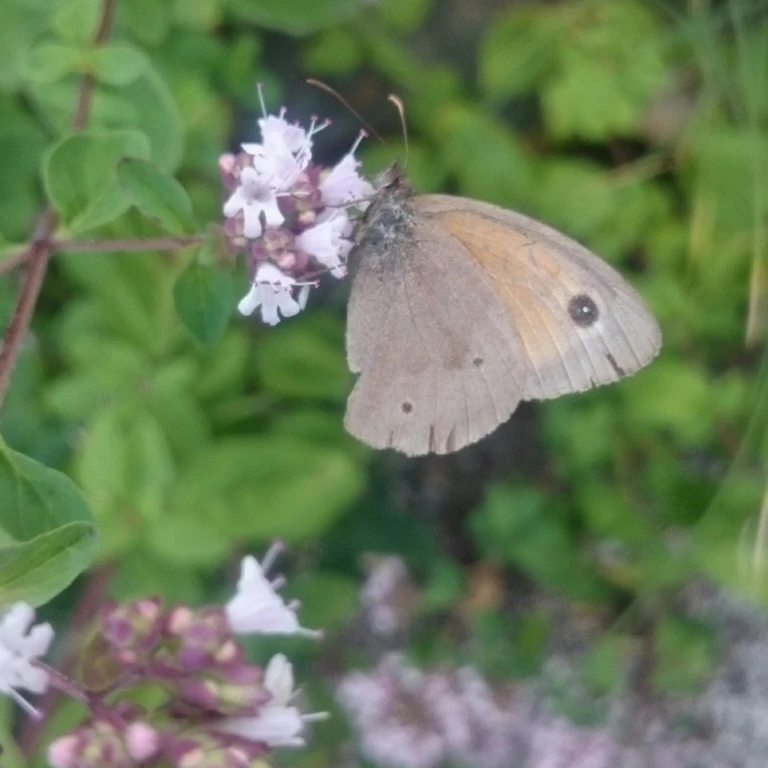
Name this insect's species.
Maniola jurtina
